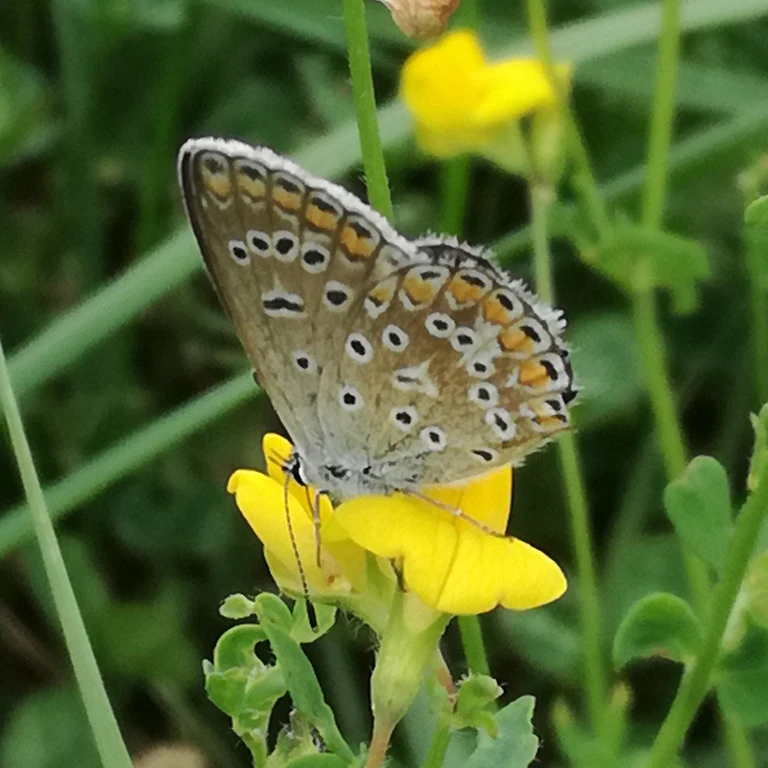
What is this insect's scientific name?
Polyommatus icarus
